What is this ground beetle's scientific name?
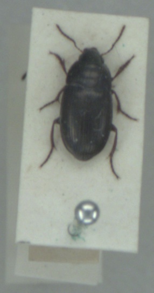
Amara curta
